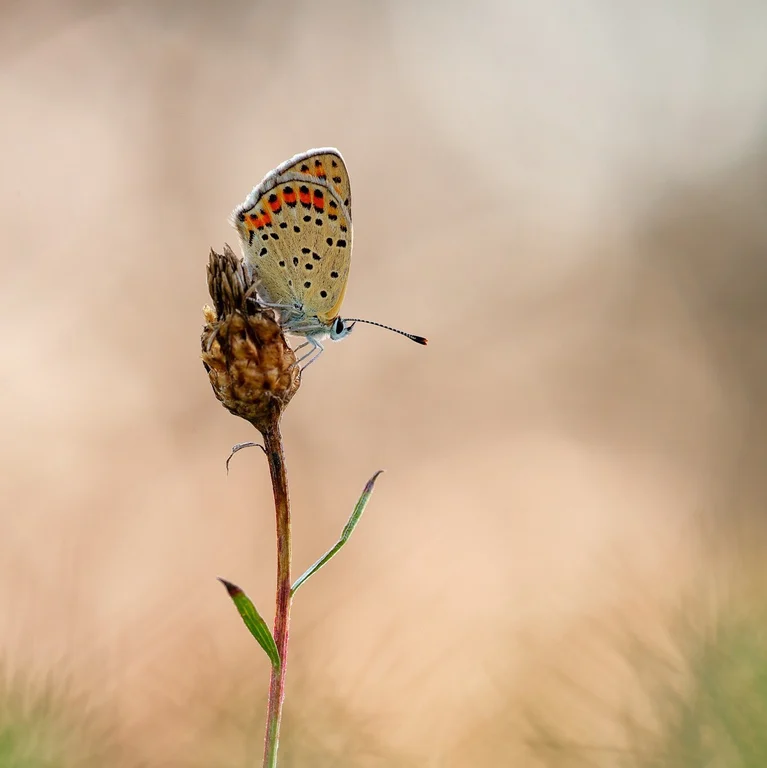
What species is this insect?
Lycaena tityrus (also Loweia tityrus)
